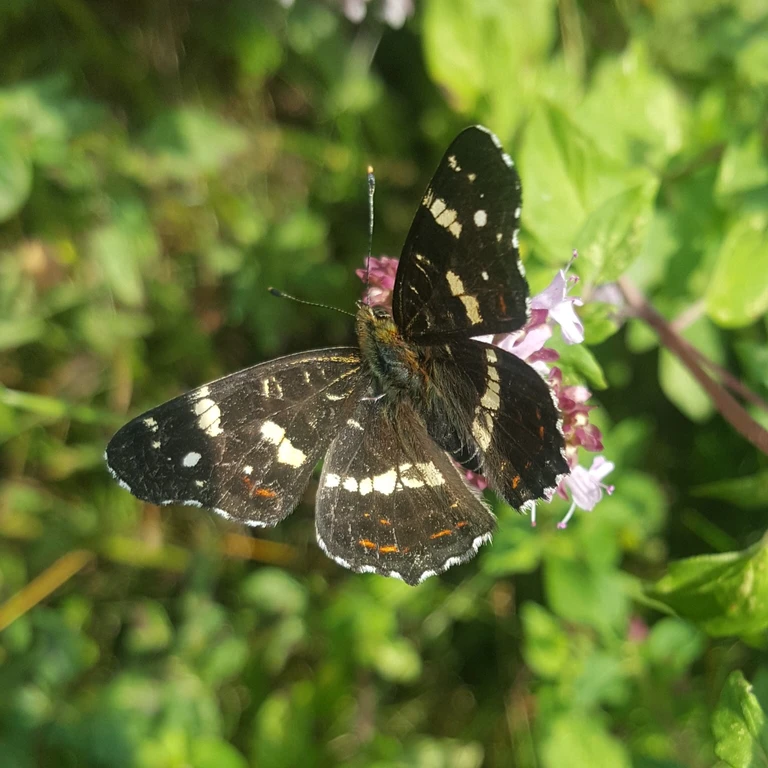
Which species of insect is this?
Araschnia levana
